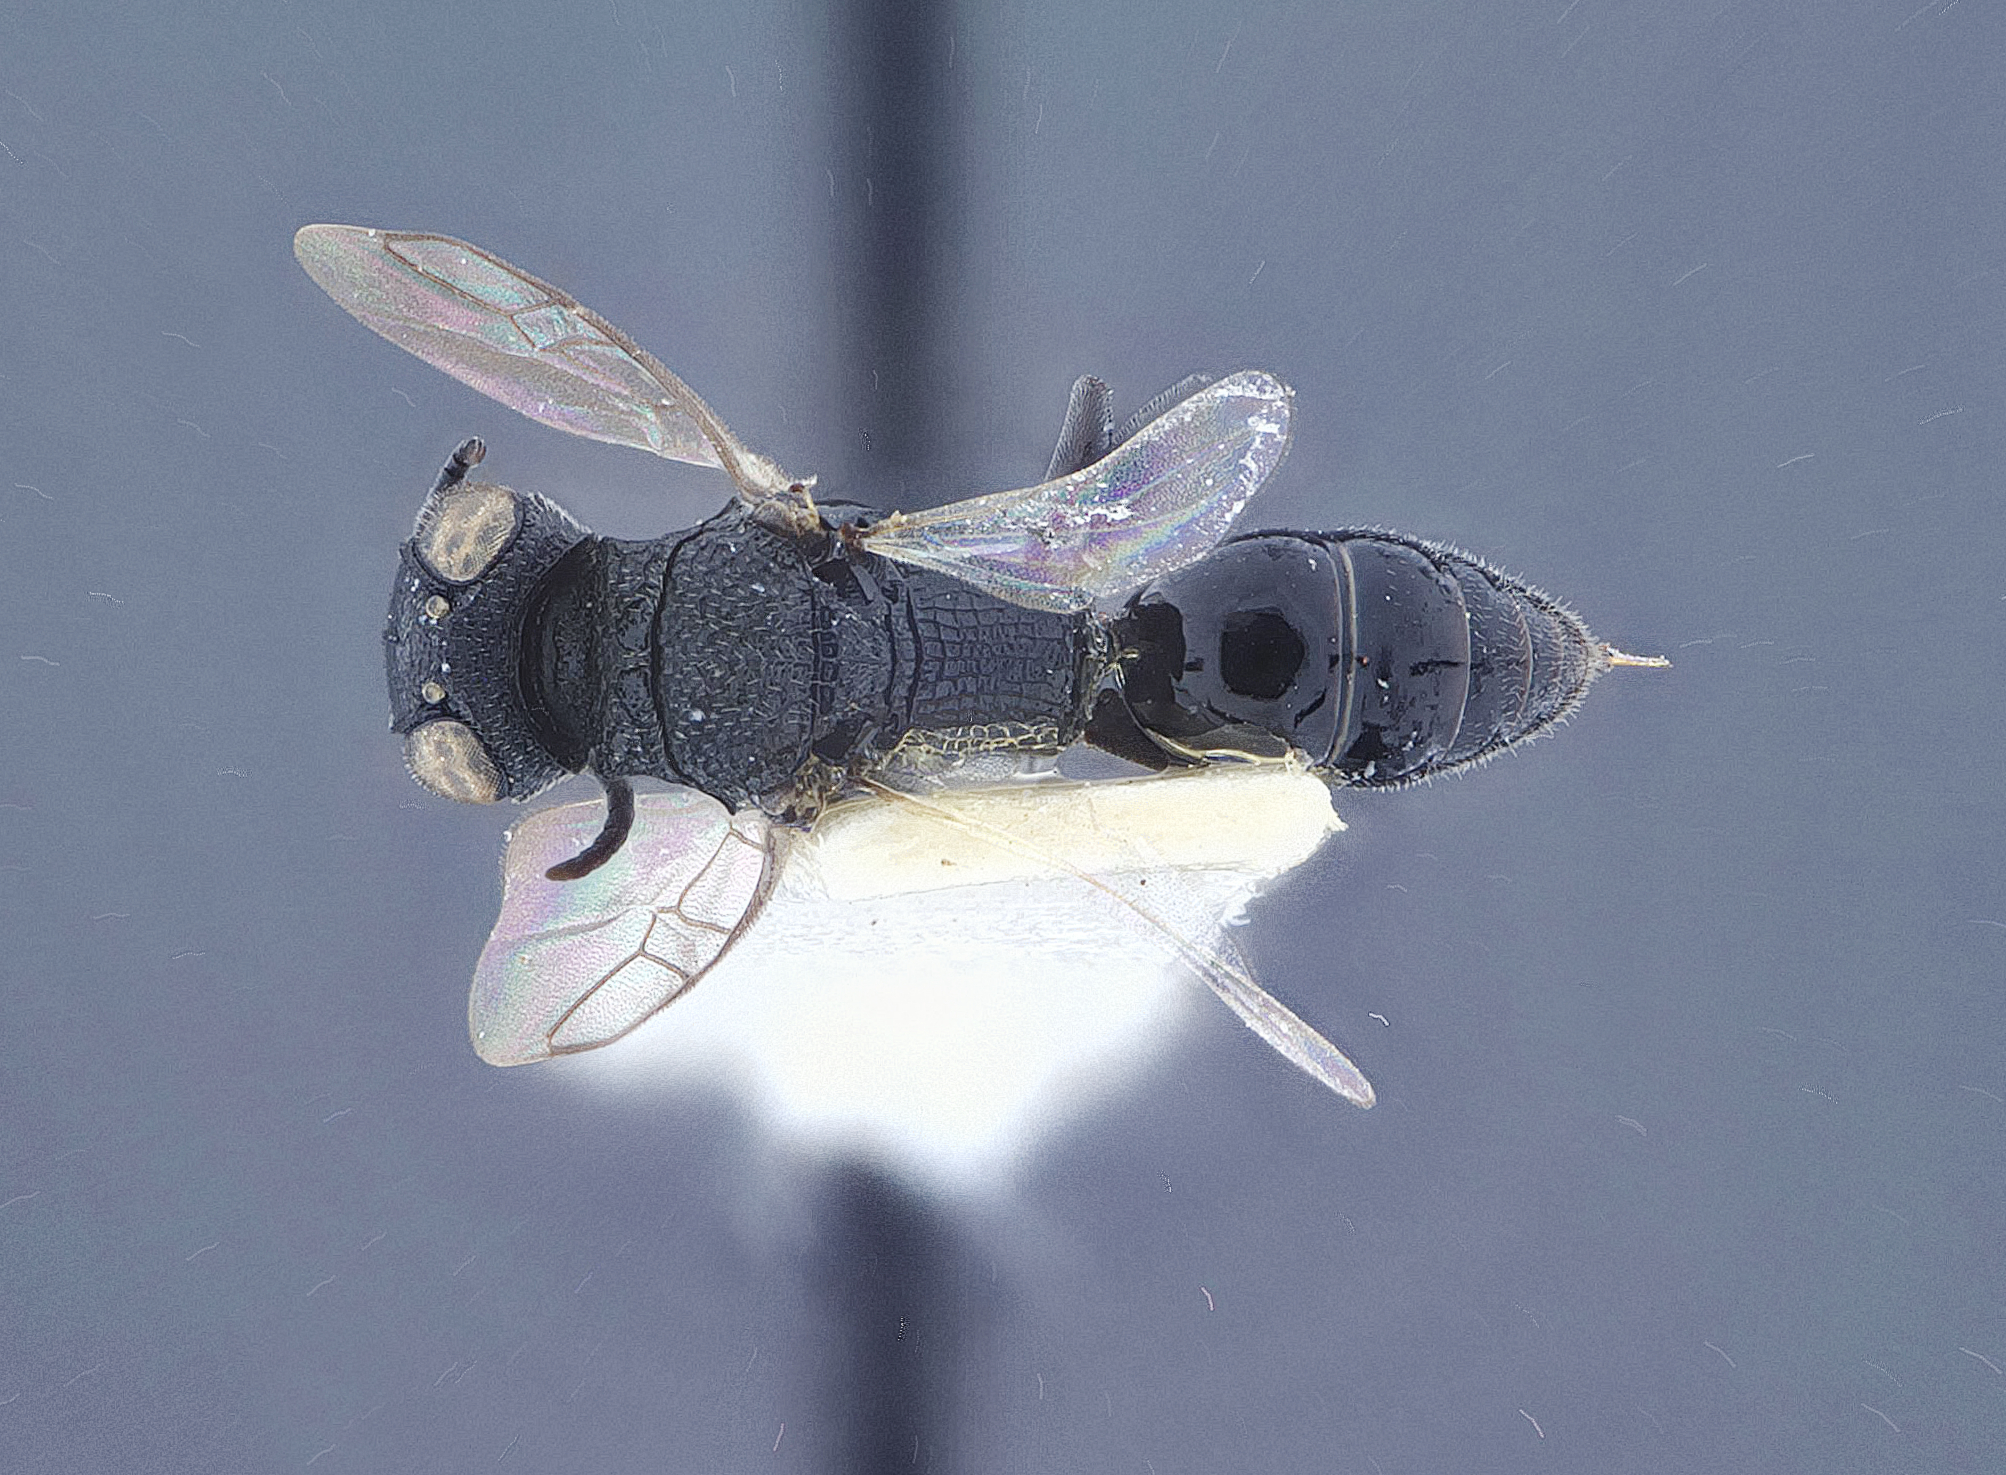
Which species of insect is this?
Nitela carinifrons
